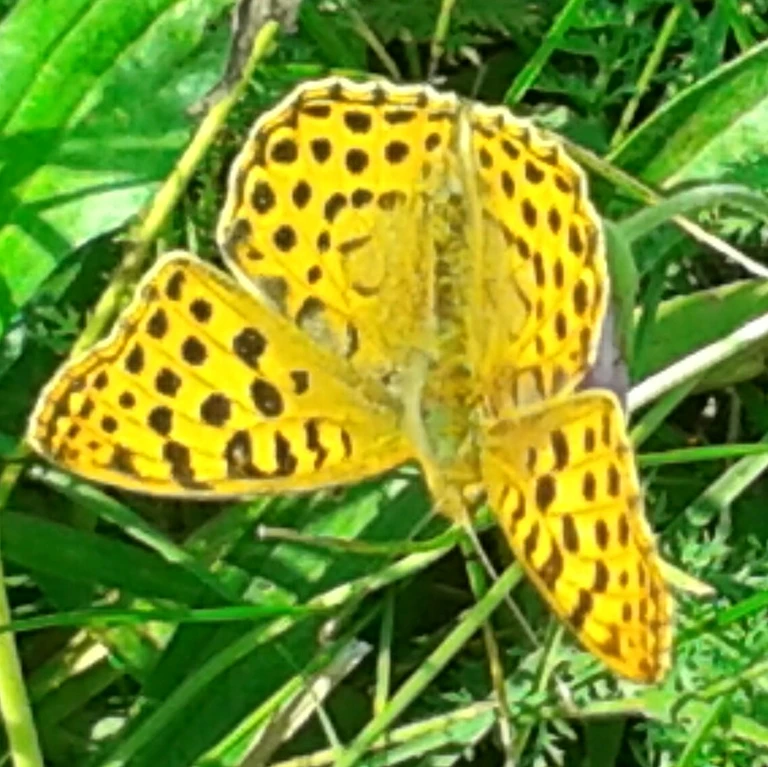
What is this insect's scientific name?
Issoria lathonia
